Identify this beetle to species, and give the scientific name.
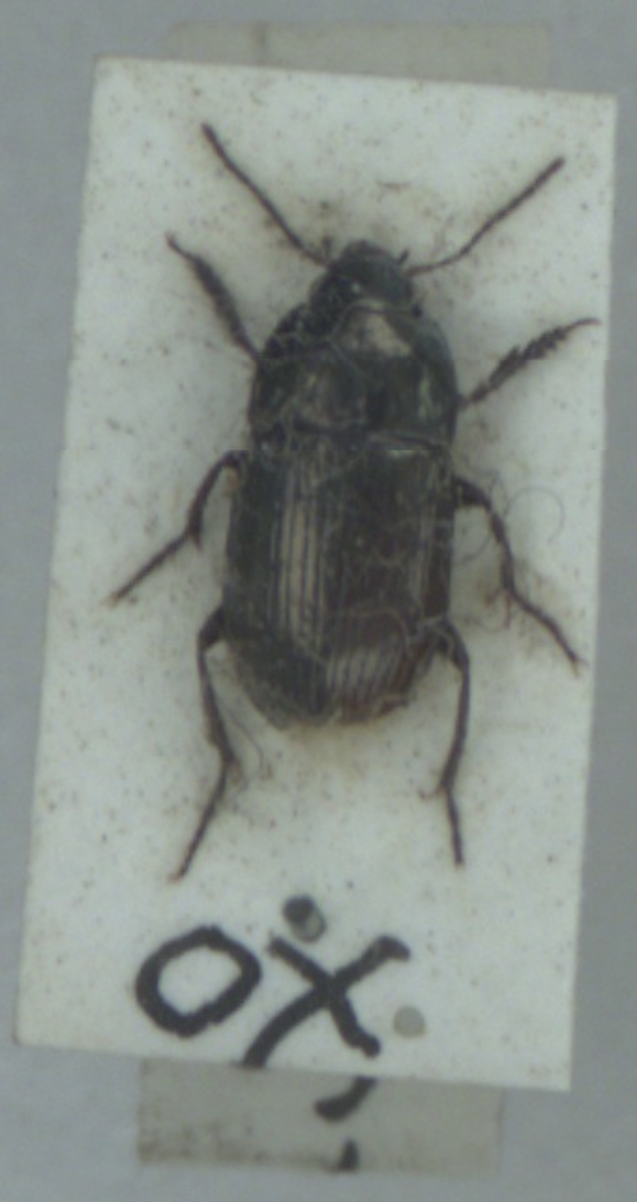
Amara lunicollis
